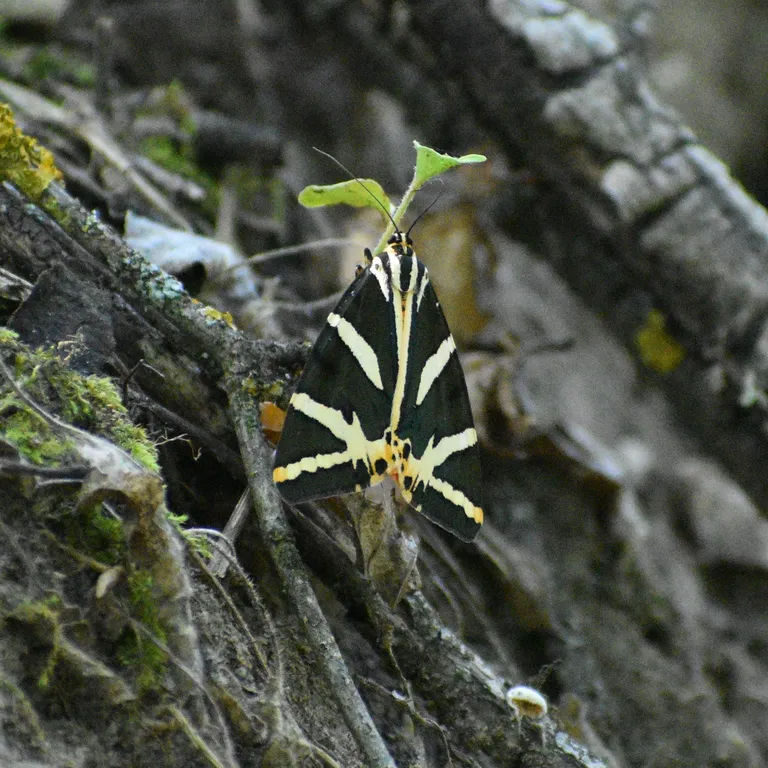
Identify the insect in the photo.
Euplagia quadripunctaria
